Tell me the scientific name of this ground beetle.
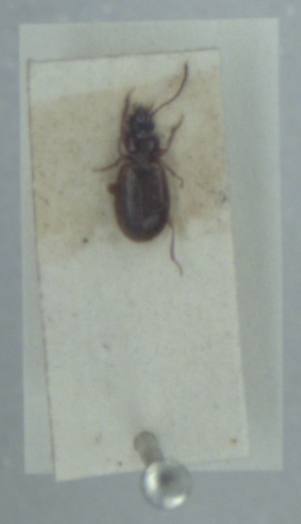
Trechus quadristriatus
